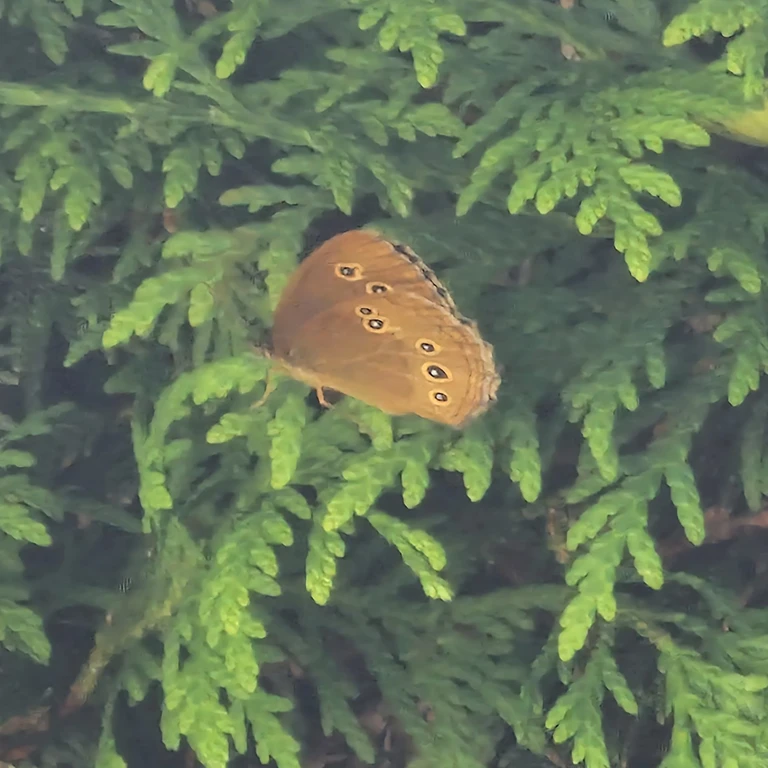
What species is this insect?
Aphantopus hyperantus
